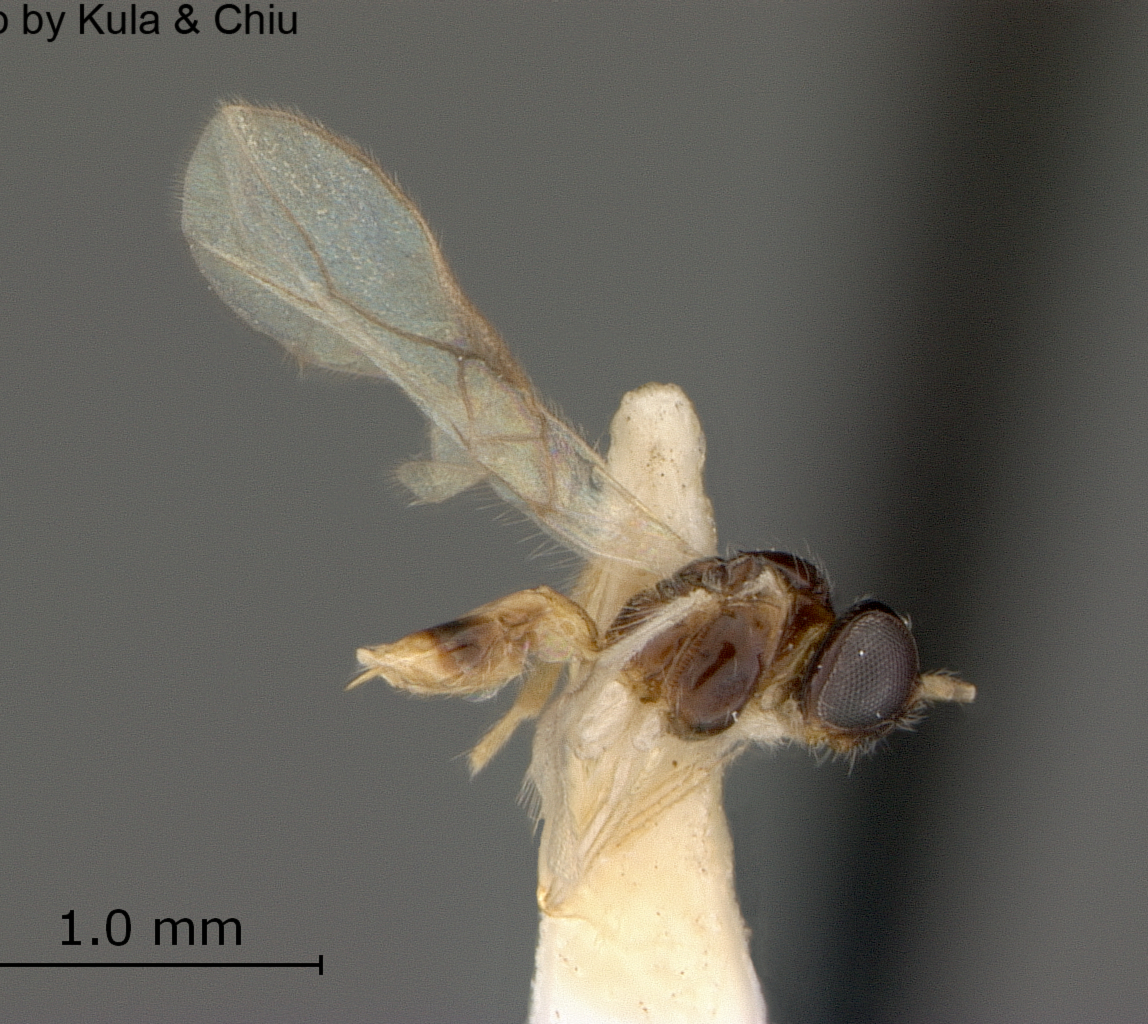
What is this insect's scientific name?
Neopius bennetti
